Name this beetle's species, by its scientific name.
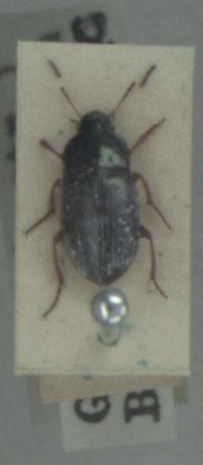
Amara anthobia
